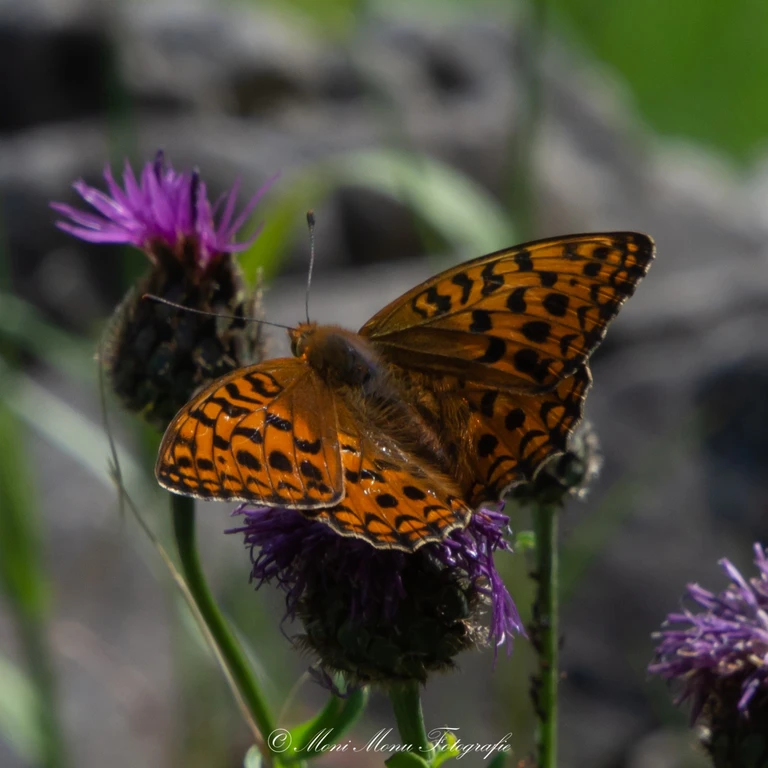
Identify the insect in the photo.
Fabriciana adippe
